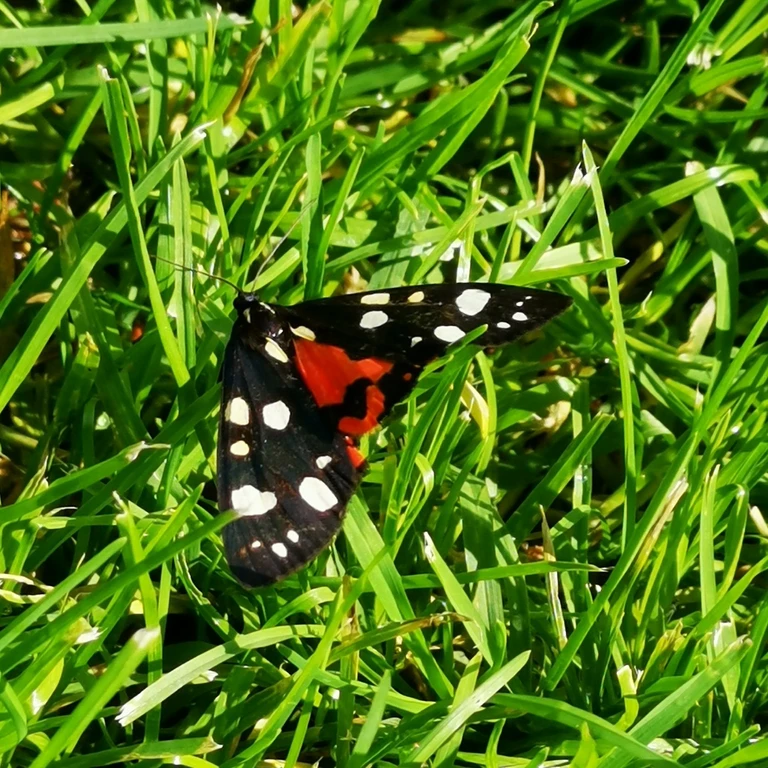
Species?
Callimorpha dominula
